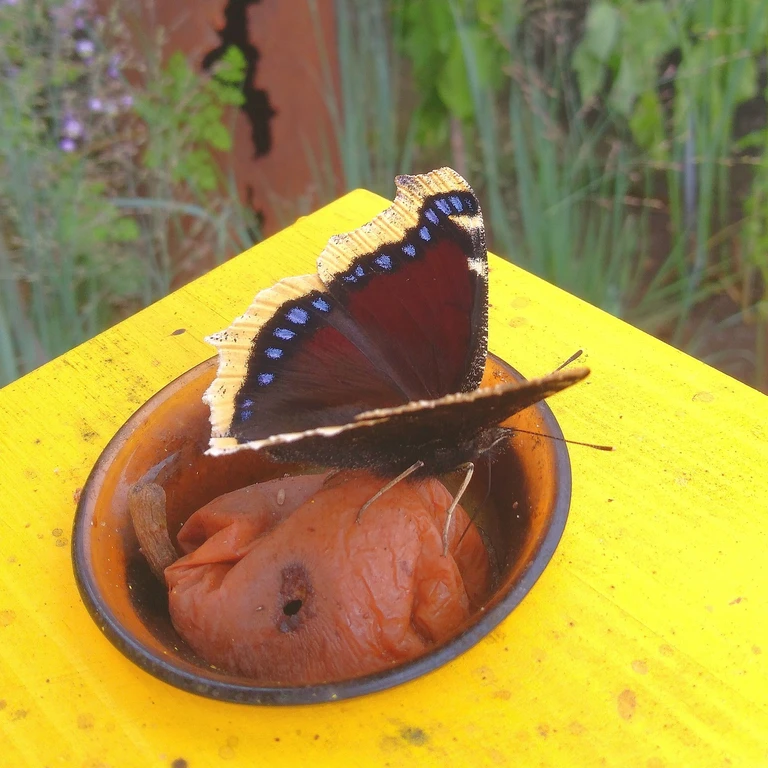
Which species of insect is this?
Nymphalis antiopa
